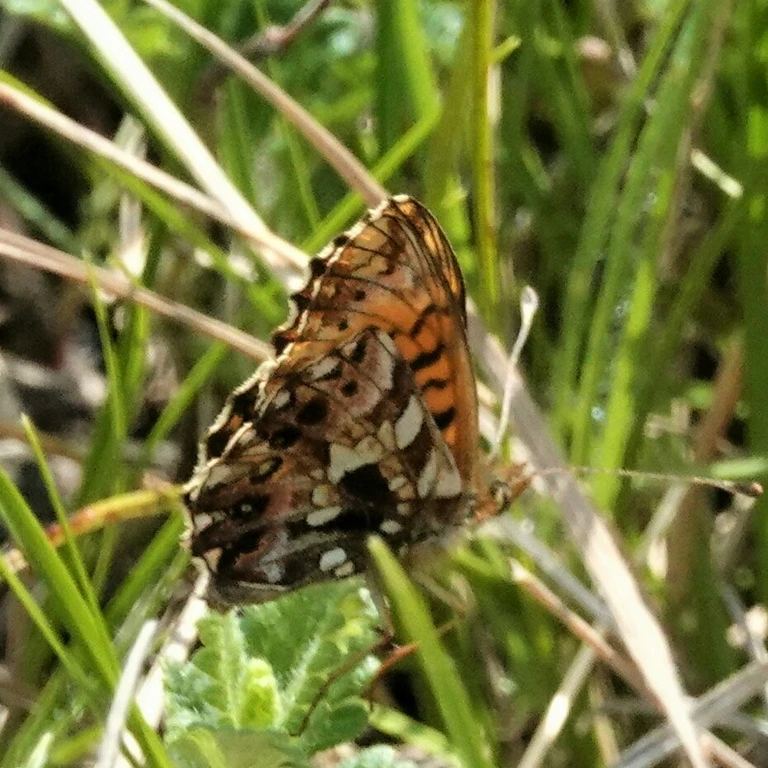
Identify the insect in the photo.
Boloria dia
